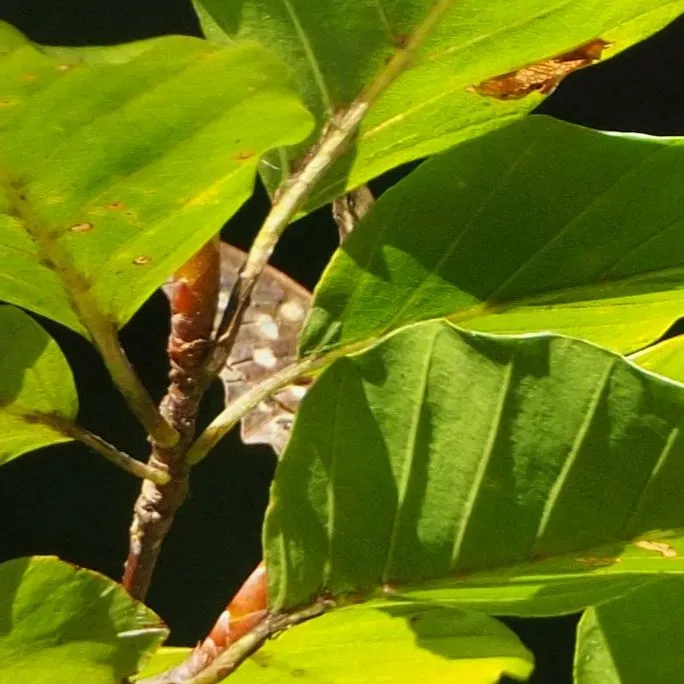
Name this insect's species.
Pararge aegeria
